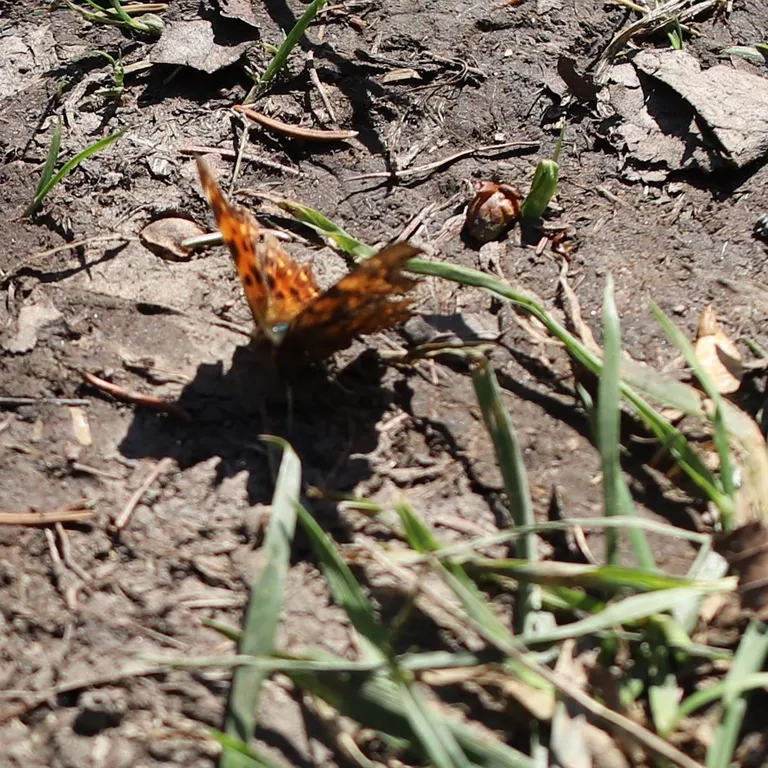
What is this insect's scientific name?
Polygonia c-album
